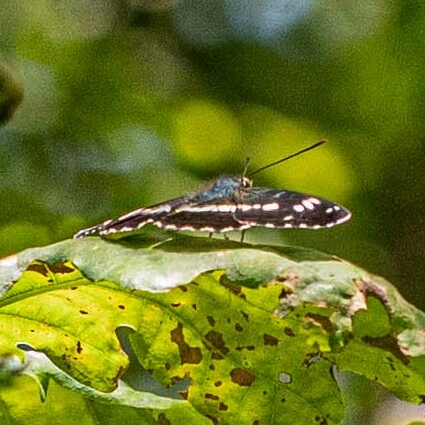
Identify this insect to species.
Limenitis camilla (also Ladoga camilla)
